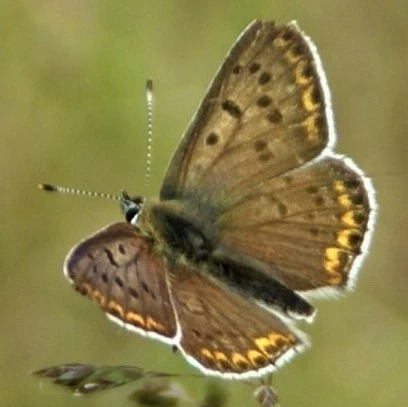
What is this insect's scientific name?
Lycaena tityrus (also Loweia tityrus)
